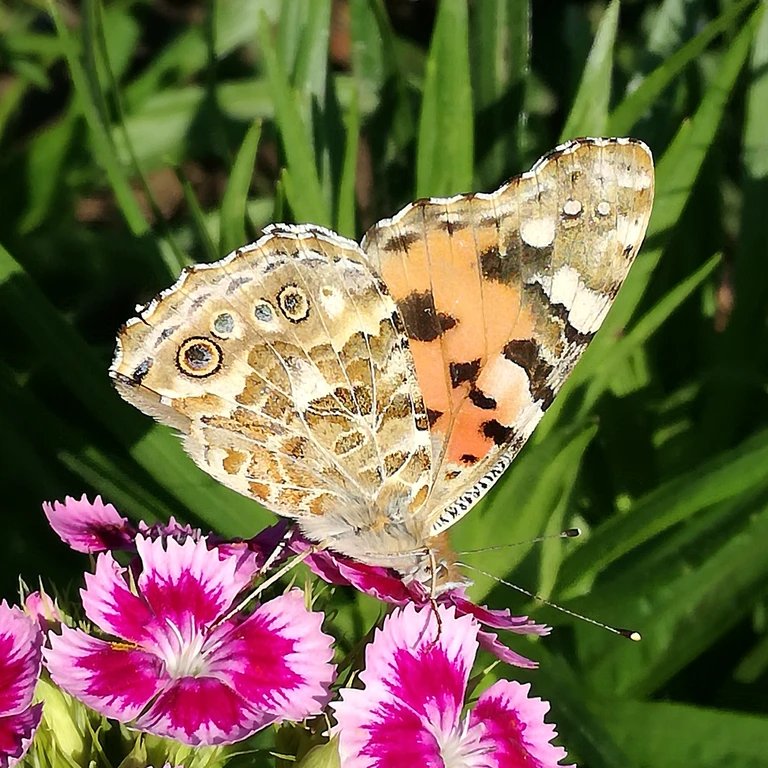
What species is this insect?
Vanessa cardui
